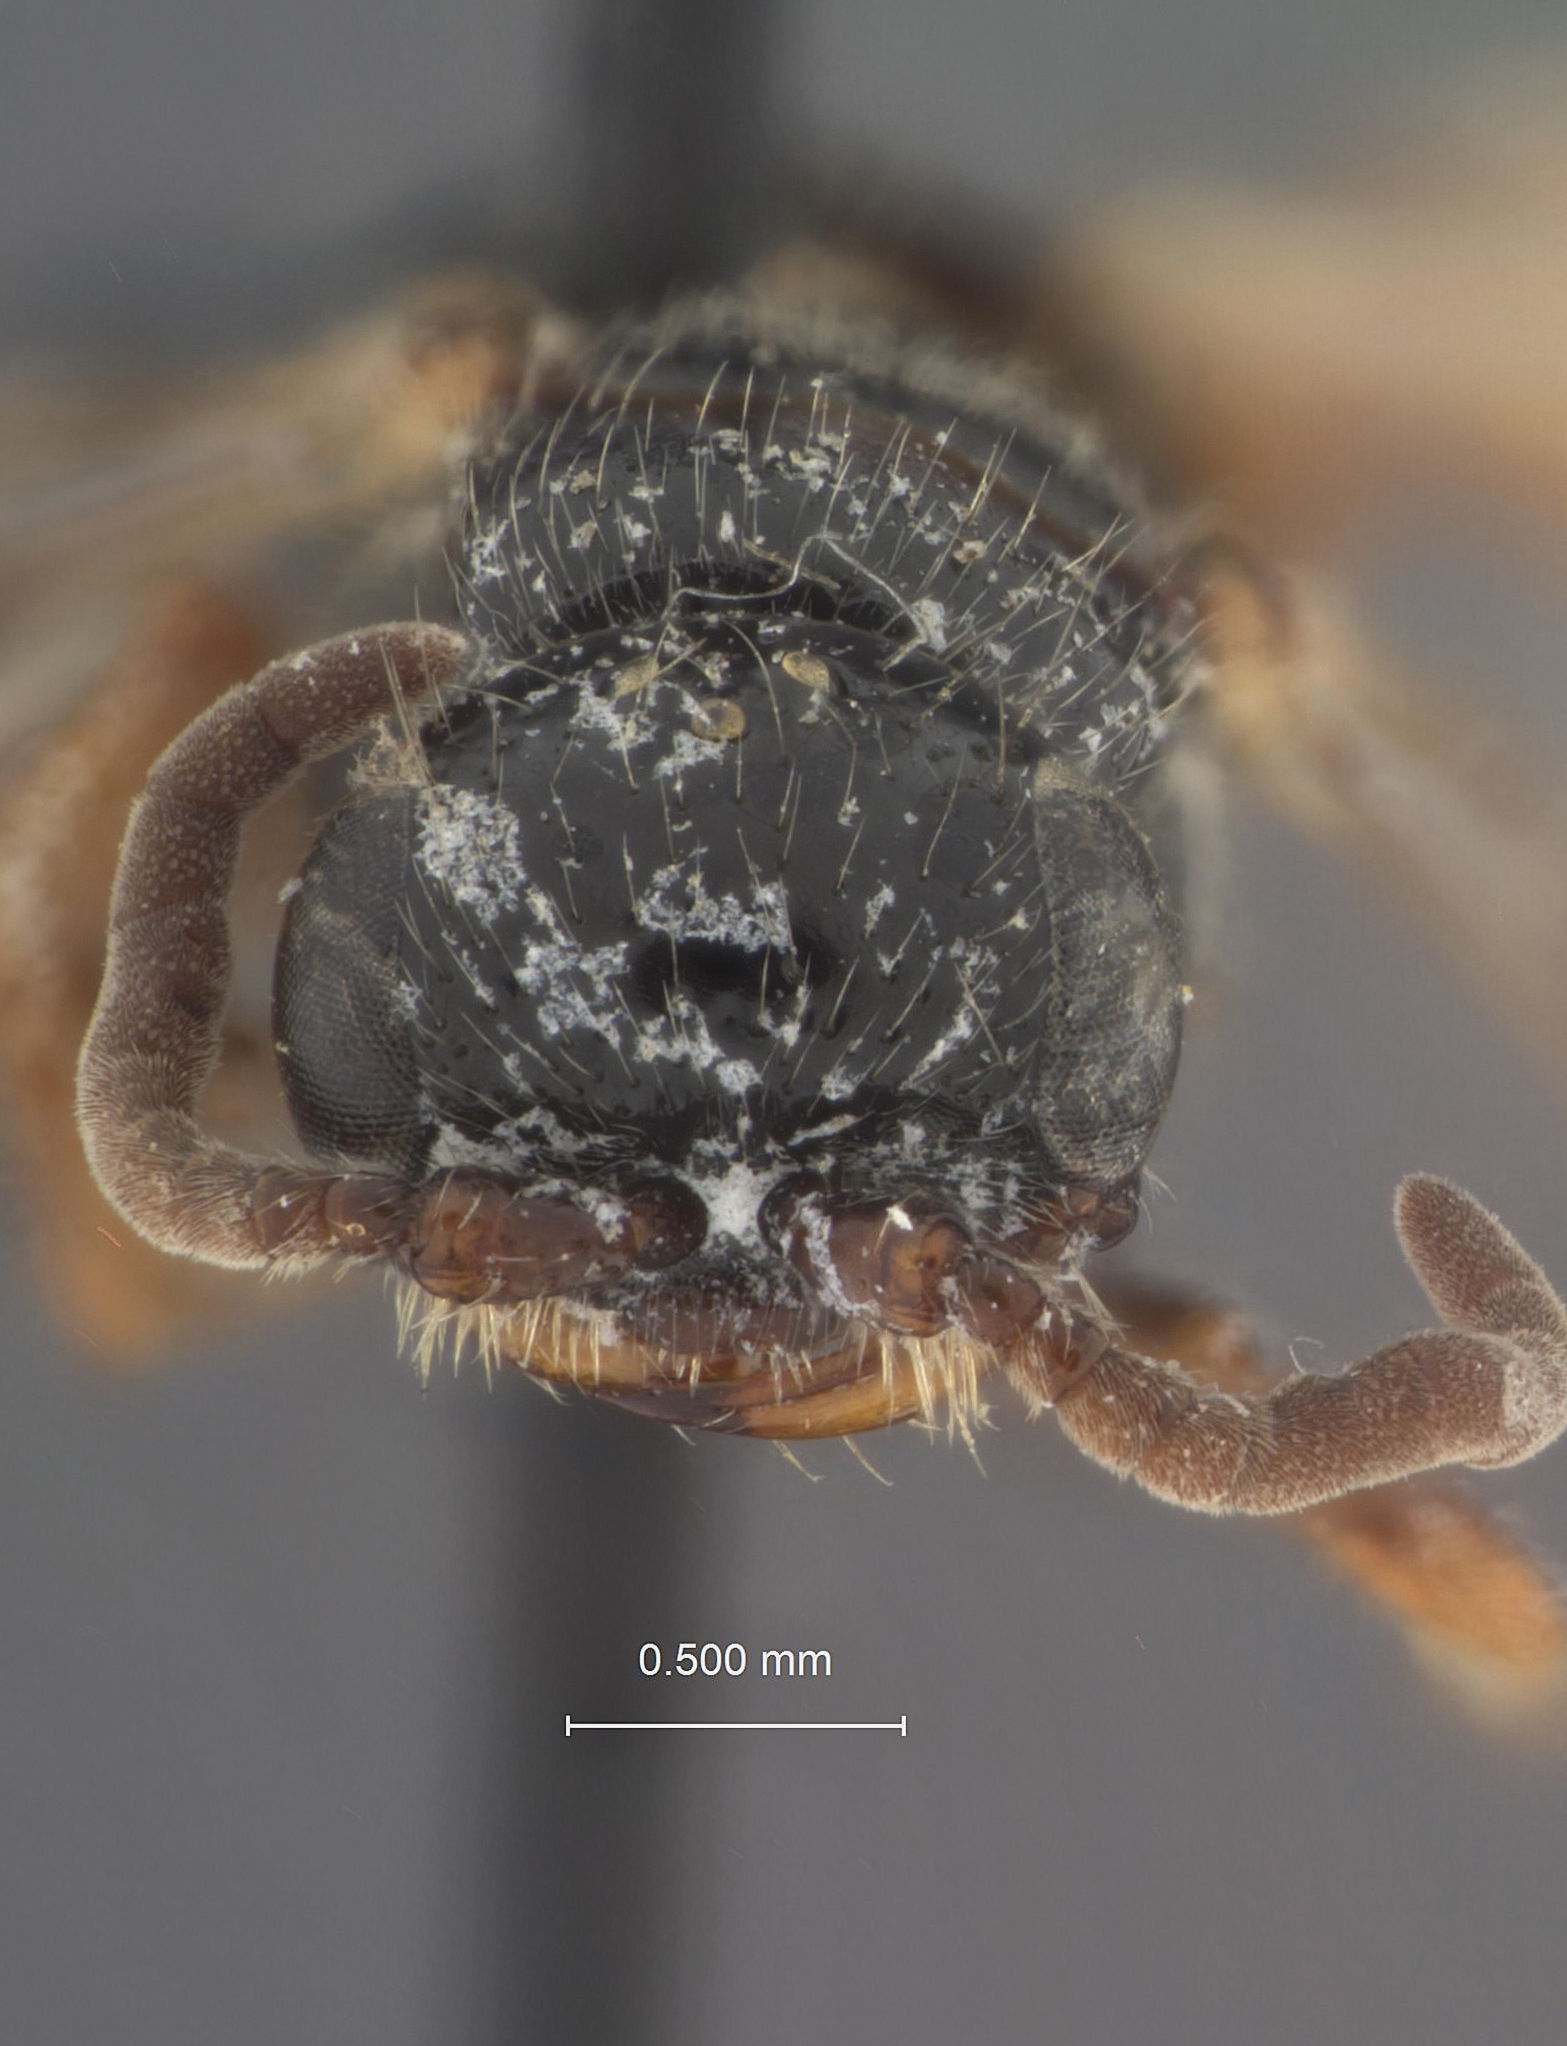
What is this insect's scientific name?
Tiphia levipunctata
